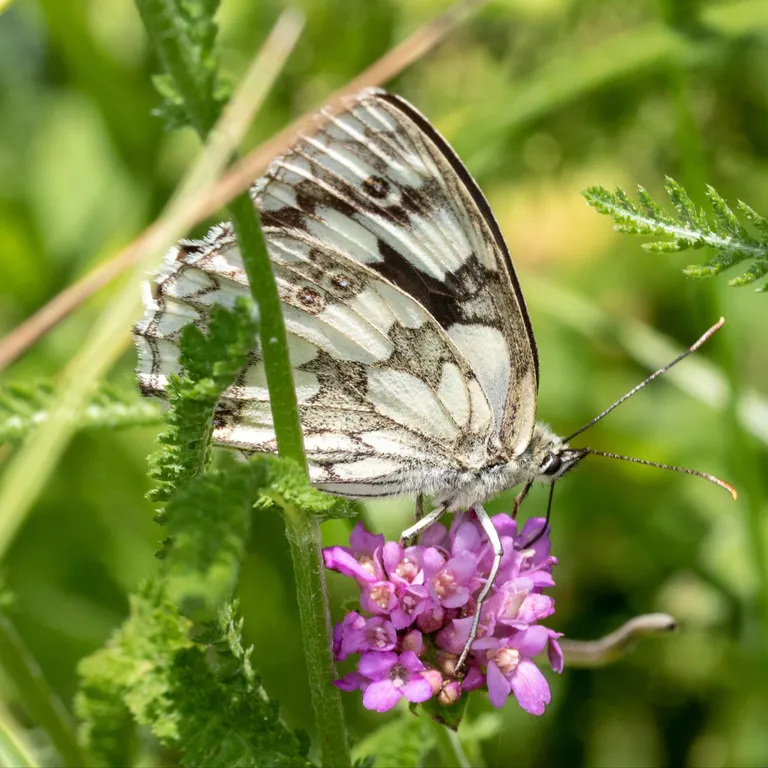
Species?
Melanargia galathea
